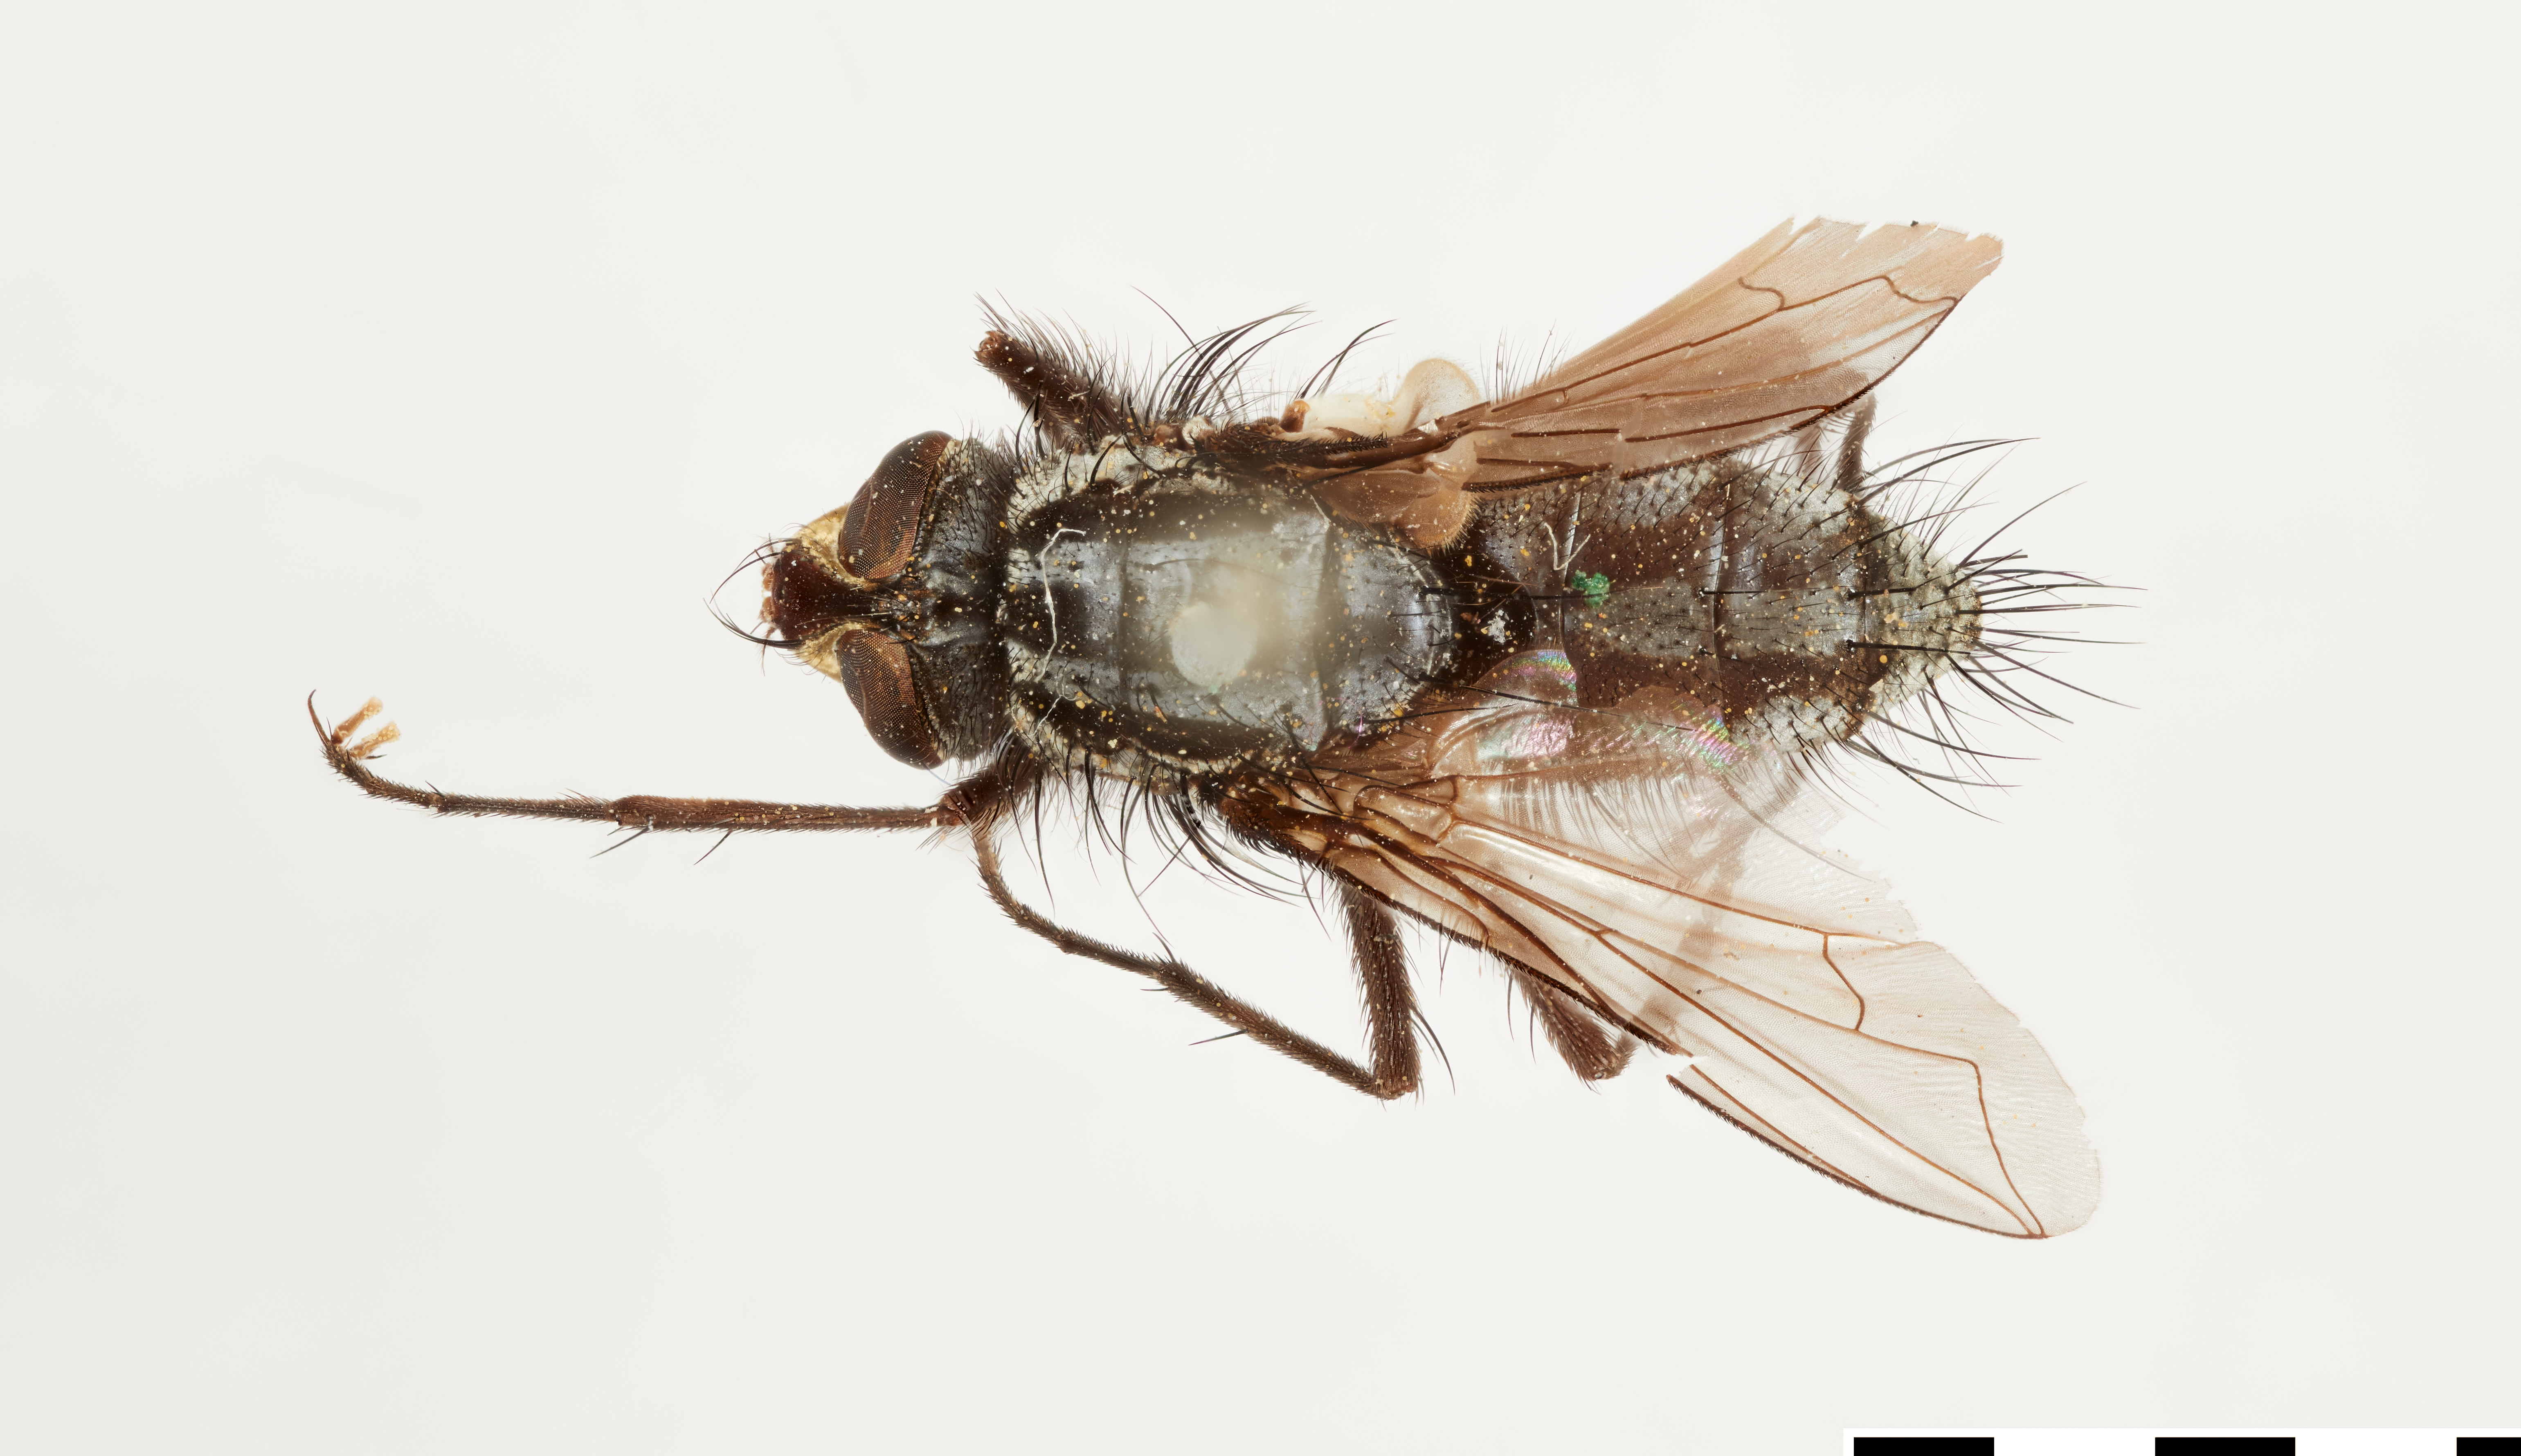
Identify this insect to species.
Myocera bivittata
